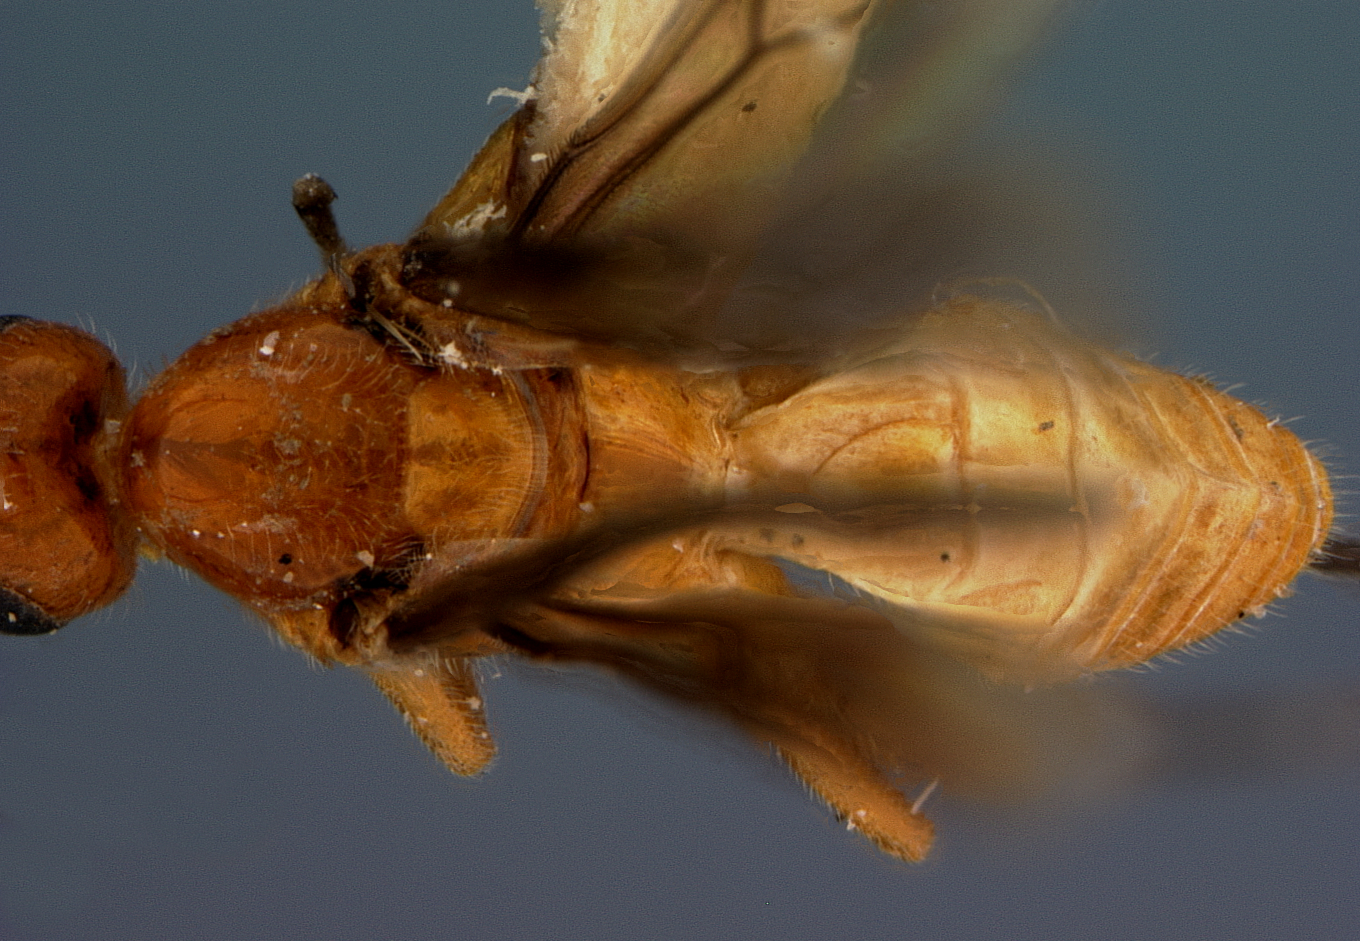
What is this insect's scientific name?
Bracon cajani
